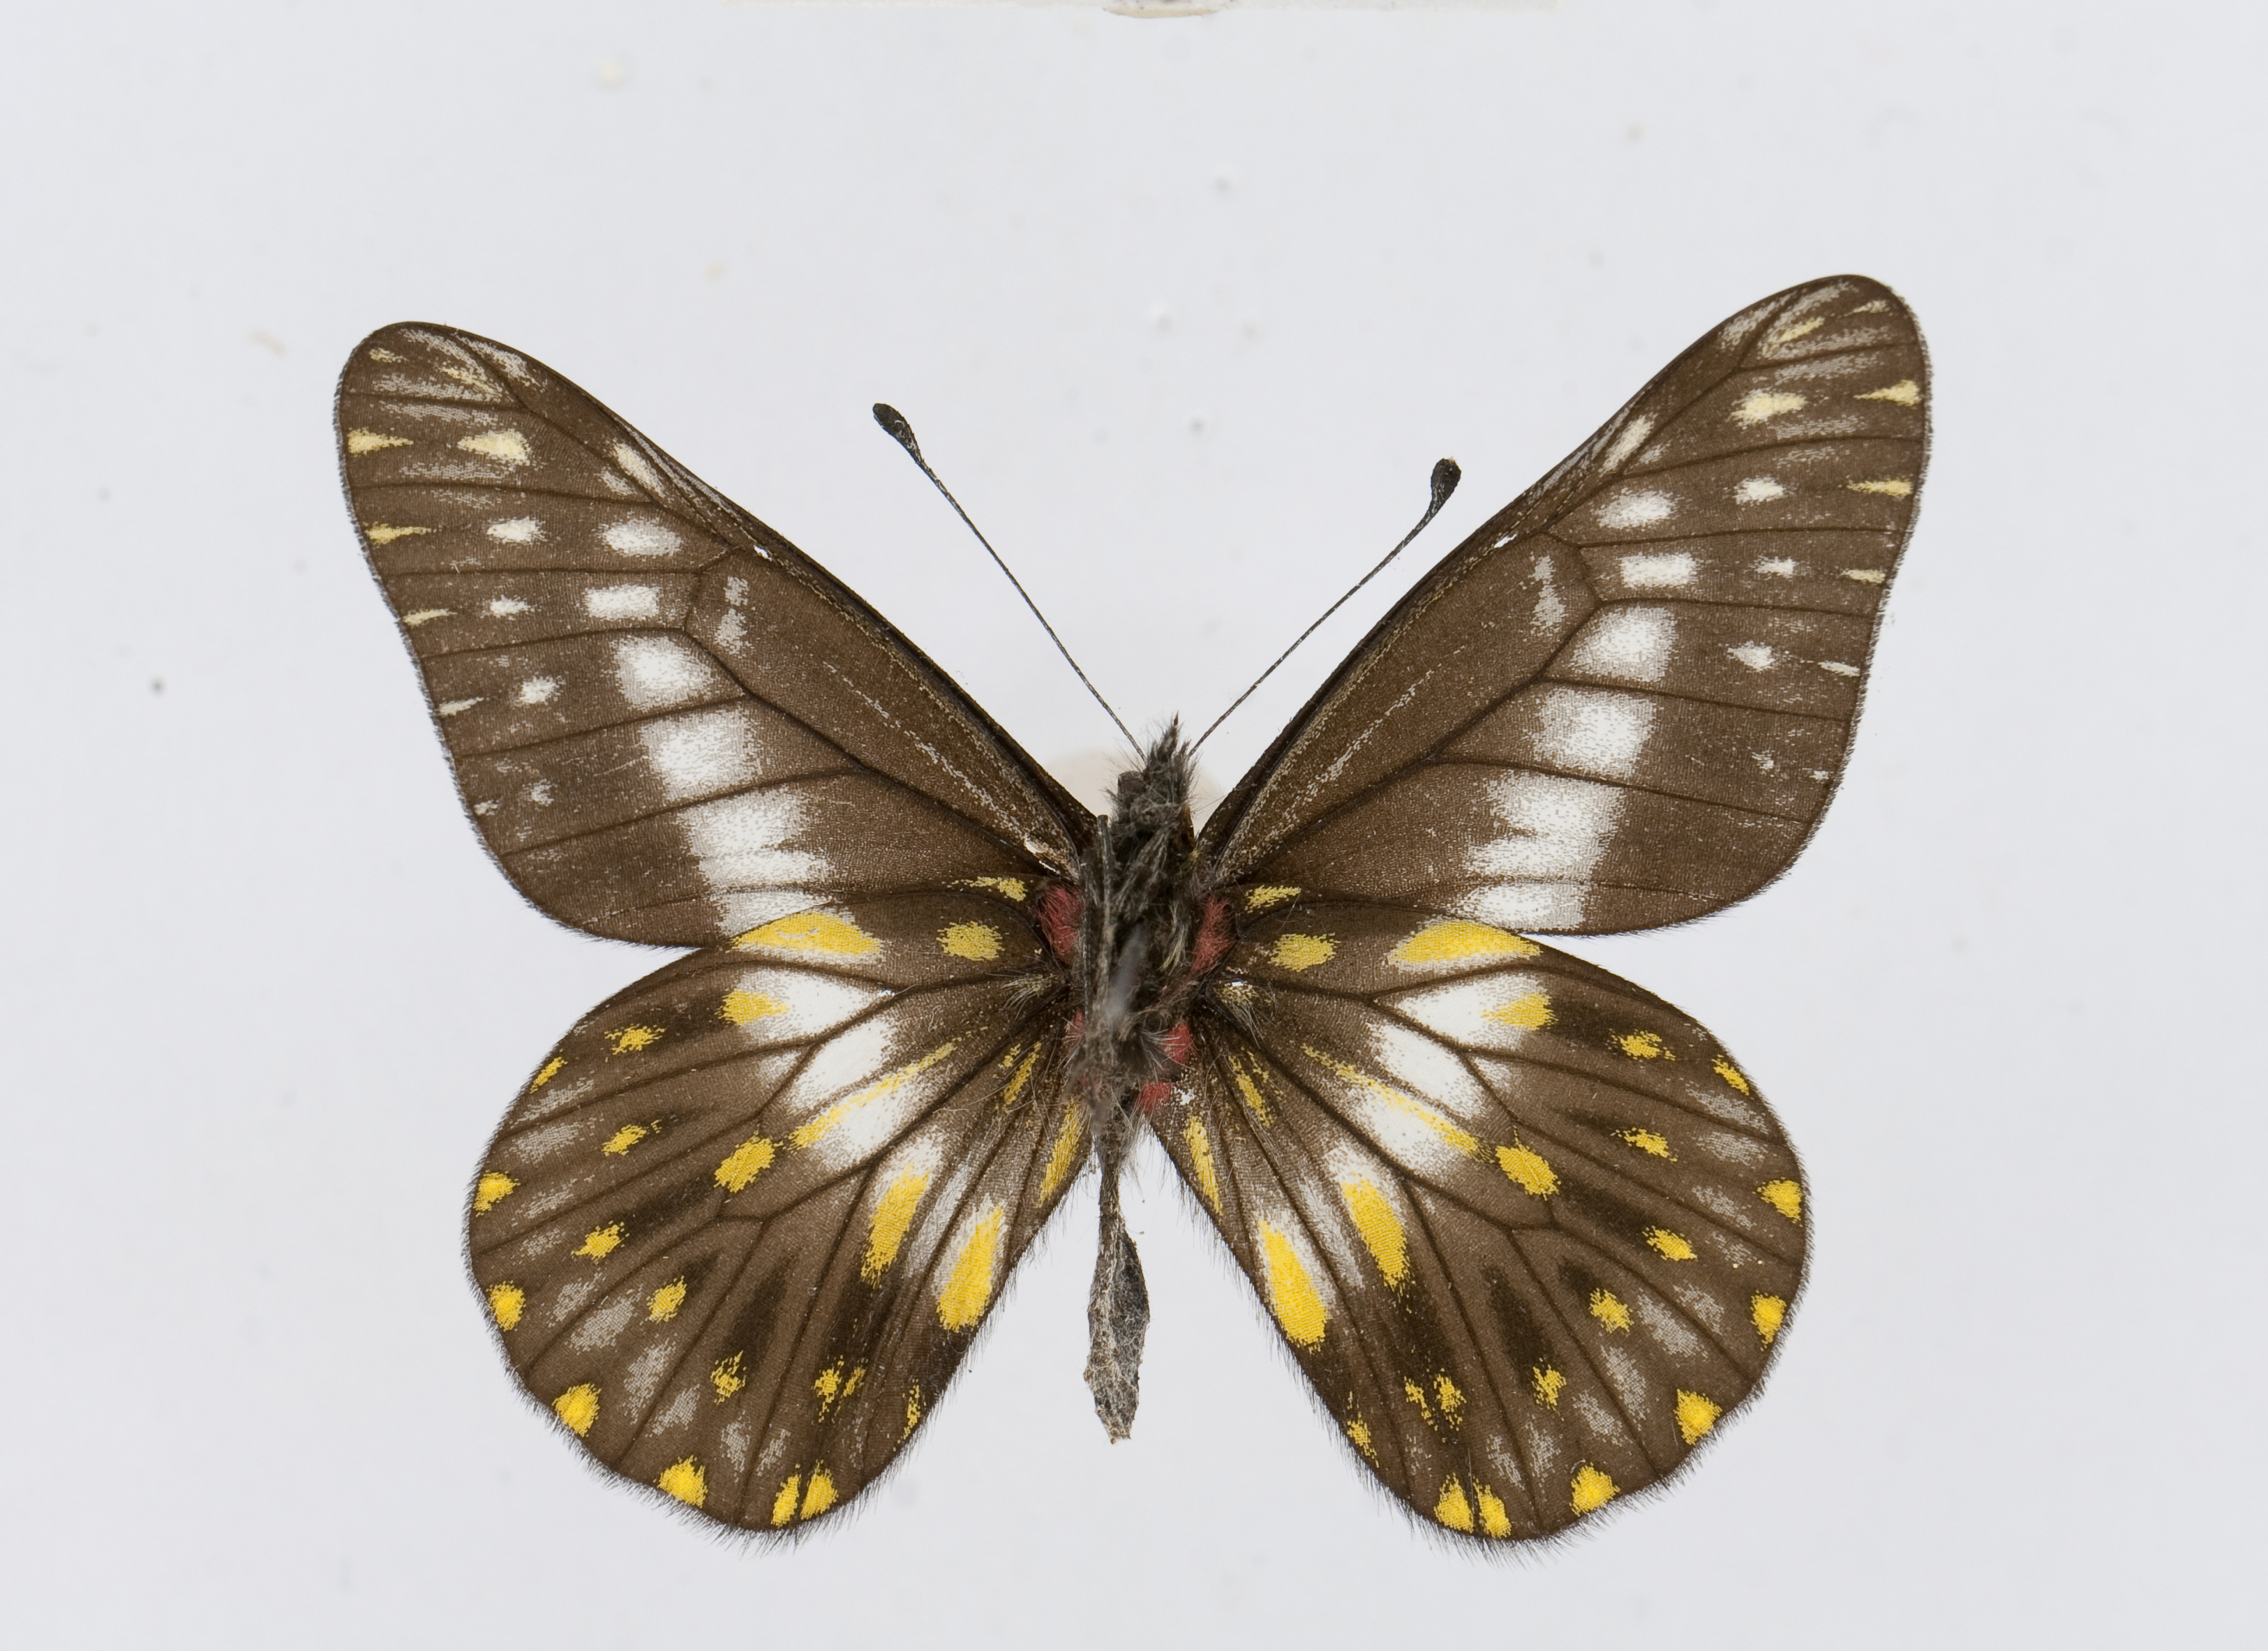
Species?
Catasticta bithys
